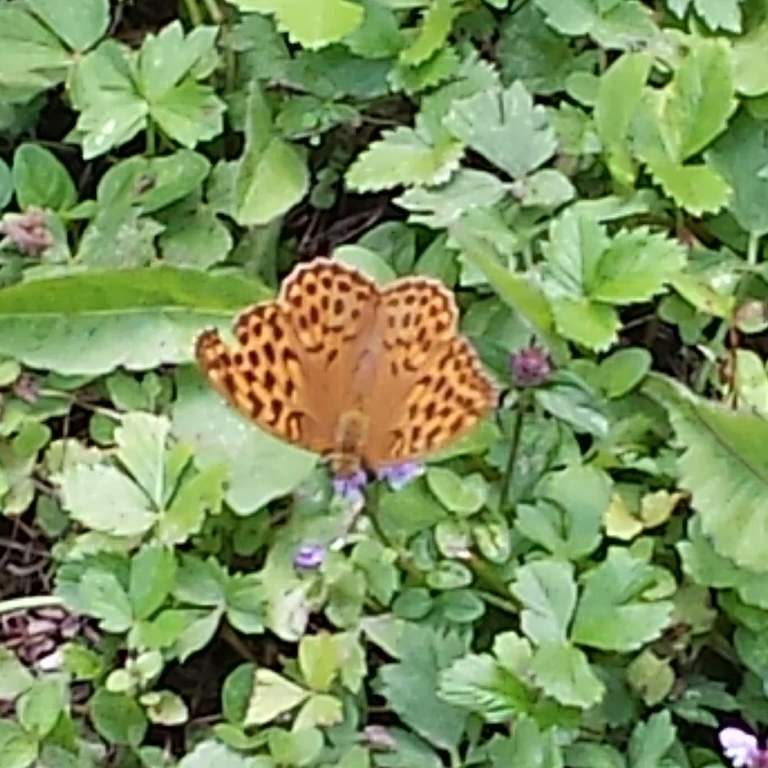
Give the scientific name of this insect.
Argynnis paphia
